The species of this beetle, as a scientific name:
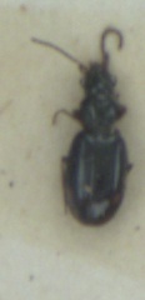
Bembidion doris
